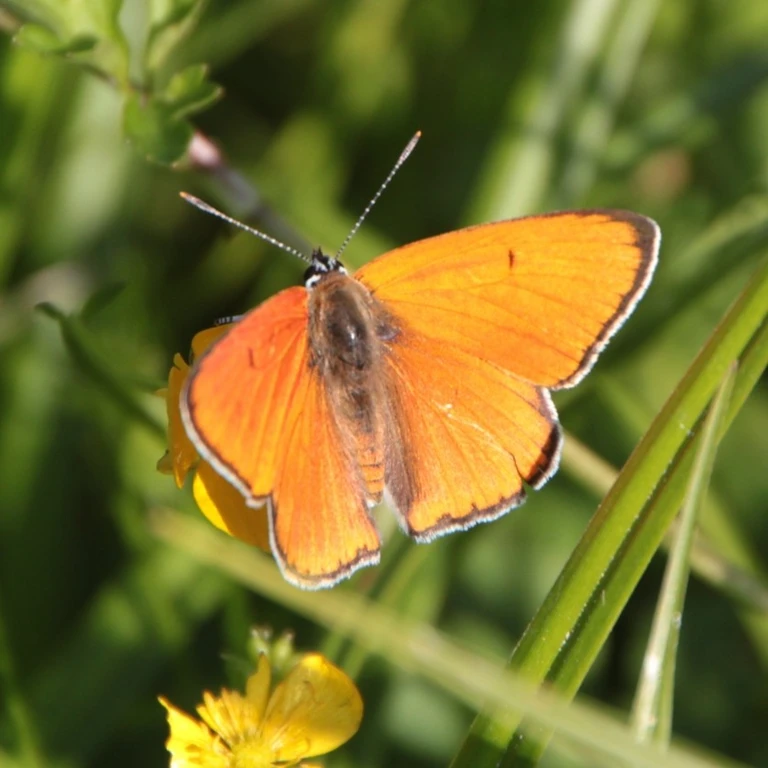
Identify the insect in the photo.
Lycaena dispar
